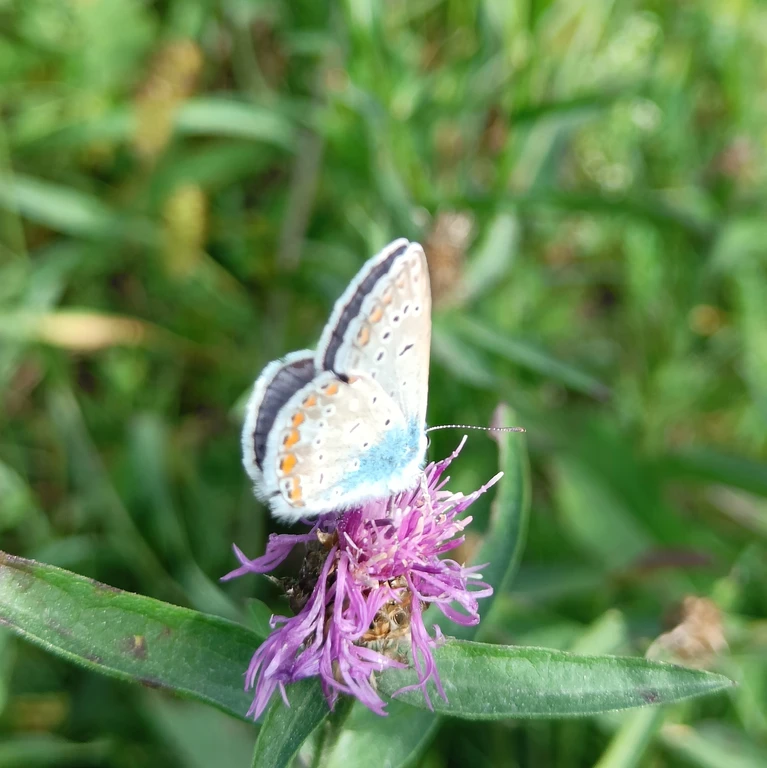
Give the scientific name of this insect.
Polyommatus icarus
